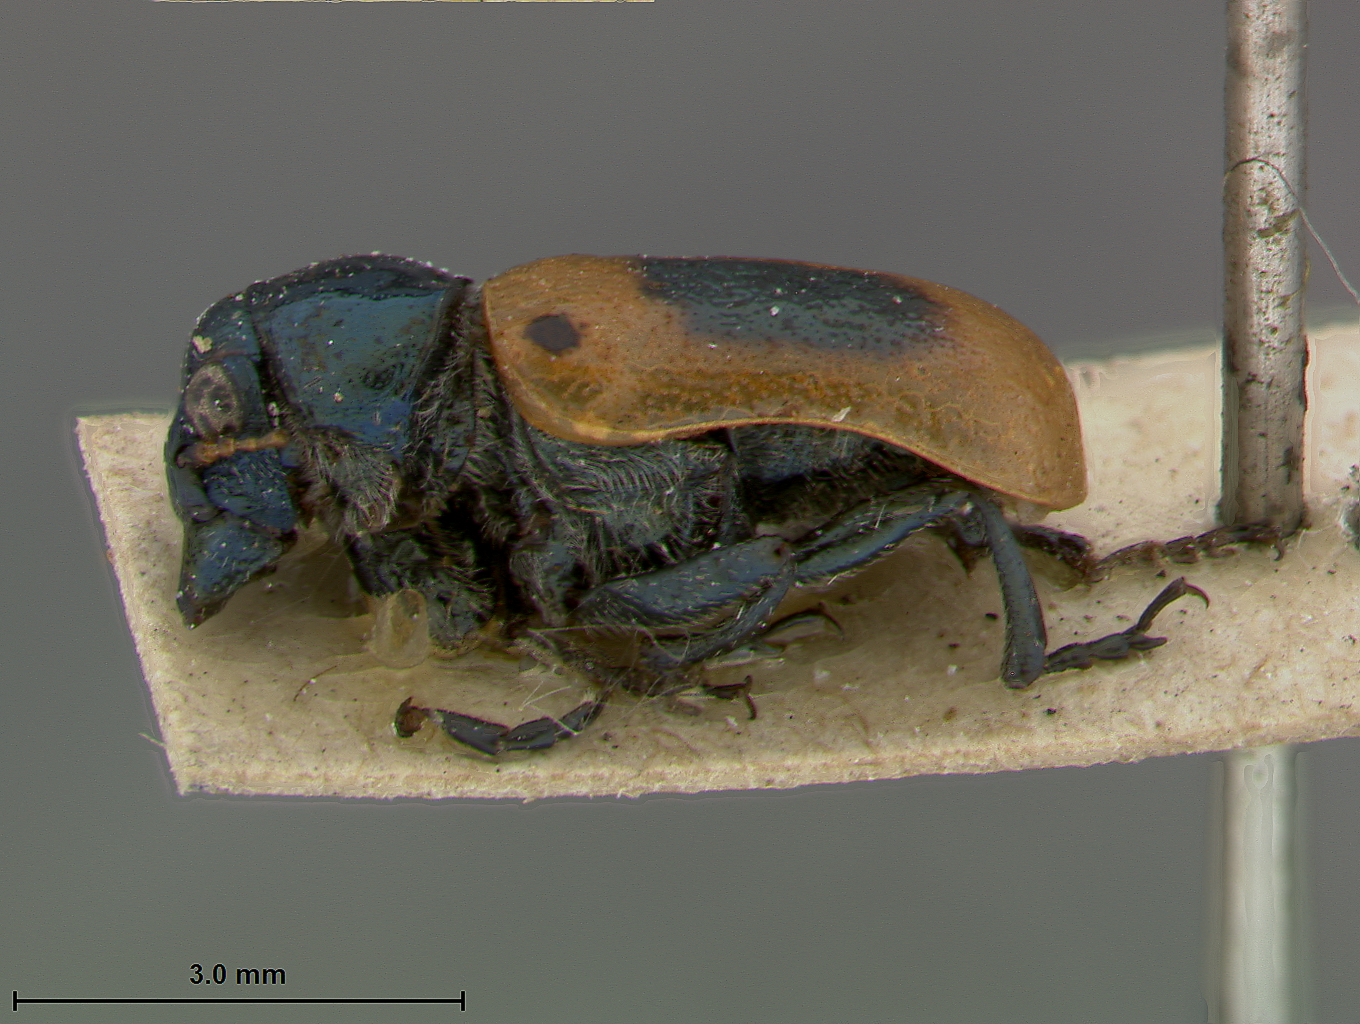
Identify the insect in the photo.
Labidostomis elegans
